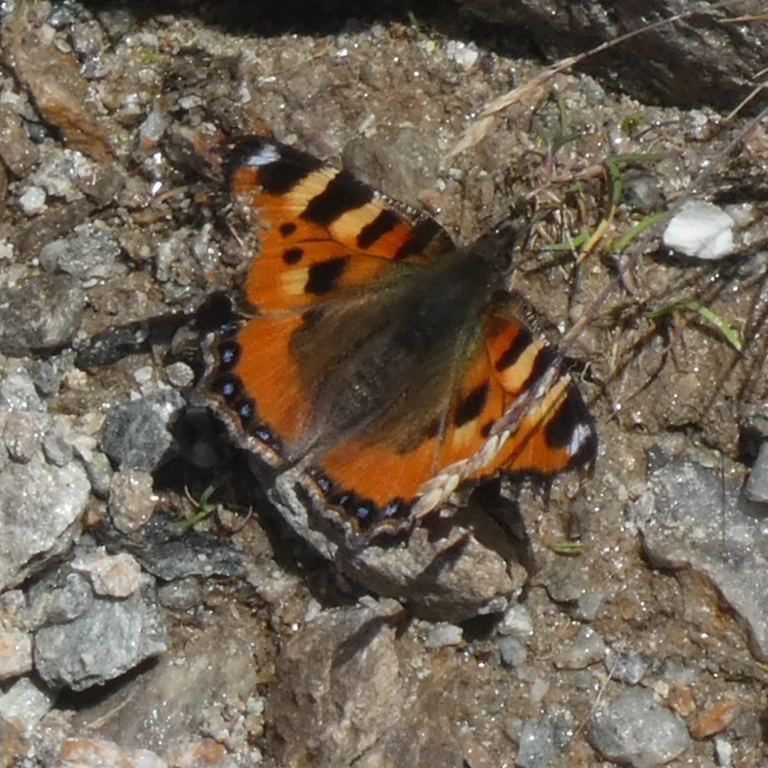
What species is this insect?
Aglais urticae
